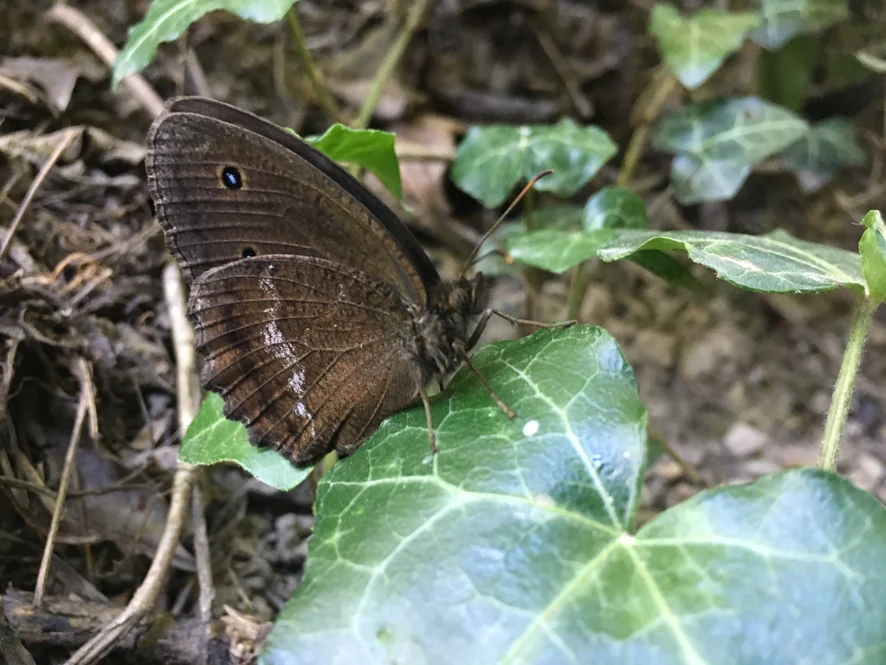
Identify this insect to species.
Minois dryas
